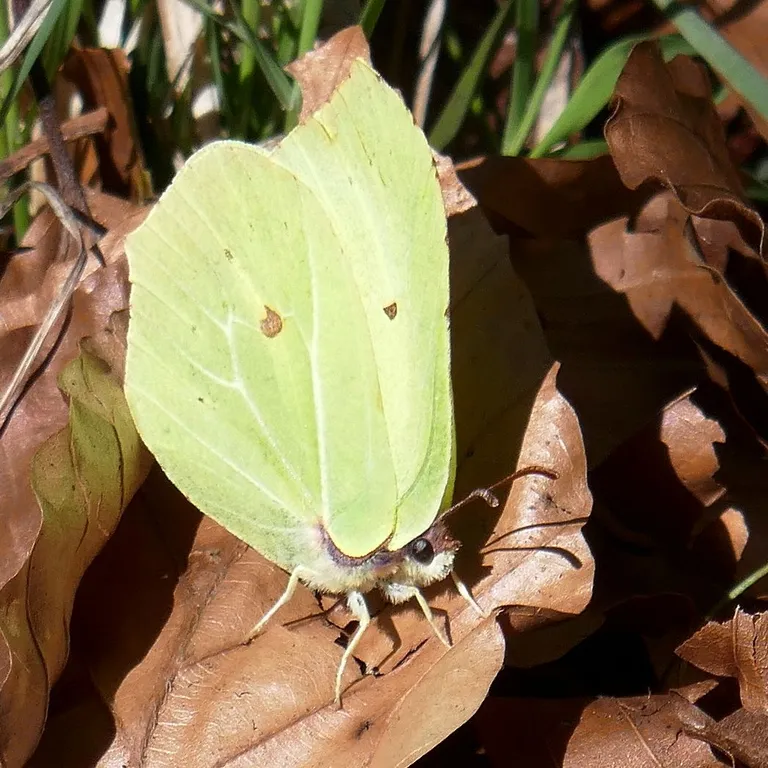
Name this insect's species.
Gonepteryx rhamni
